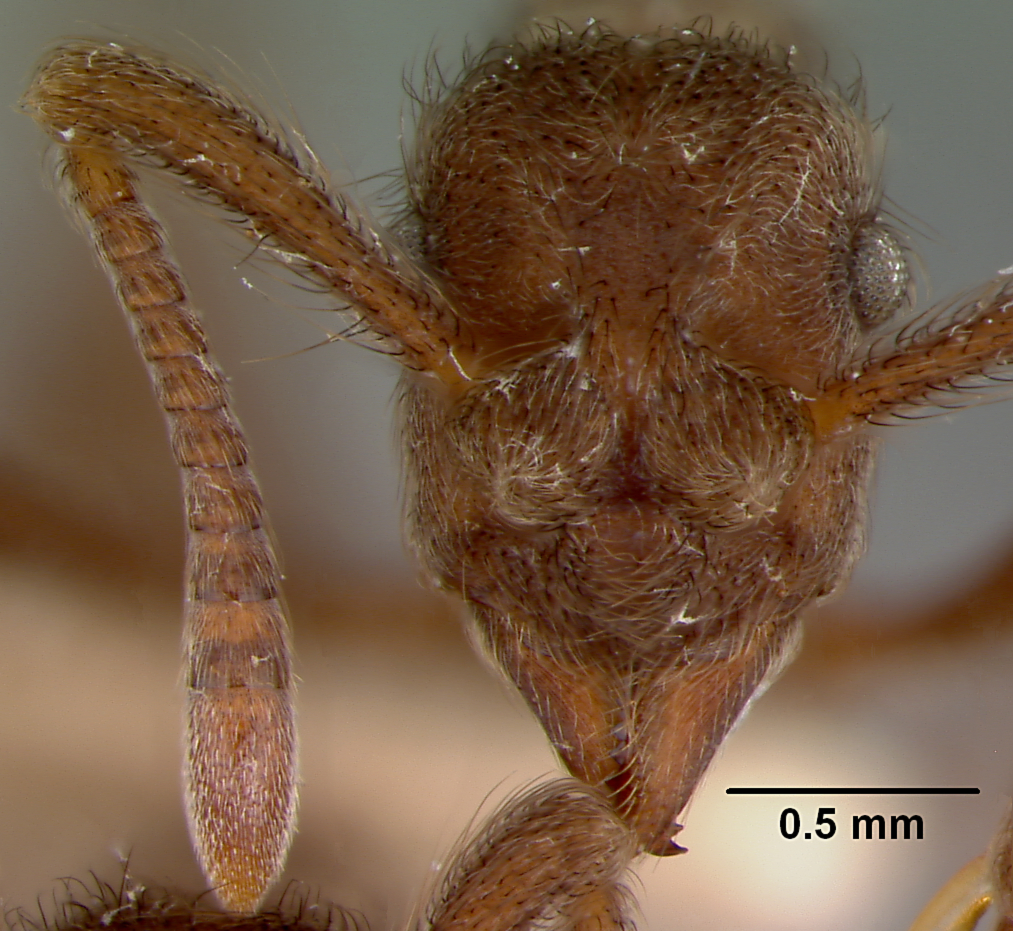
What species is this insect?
Apterostigma jubatum
